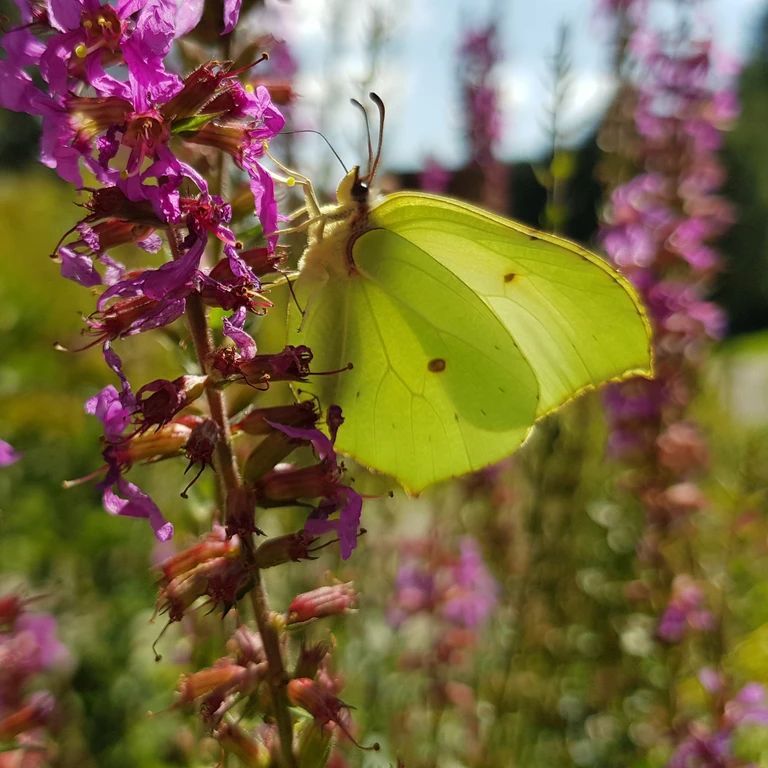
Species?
Gonepteryx rhamni
